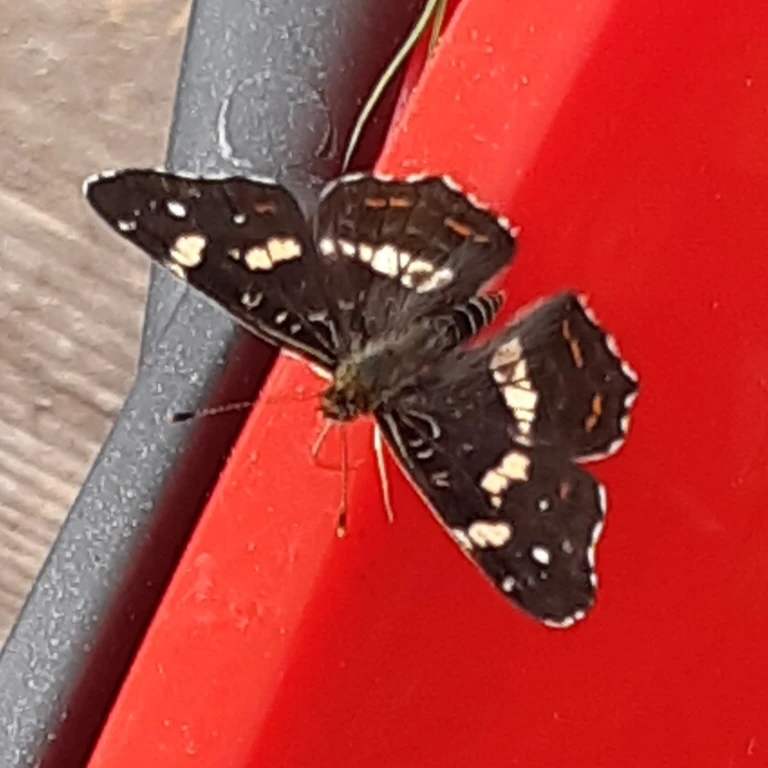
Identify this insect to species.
Araschnia levana
